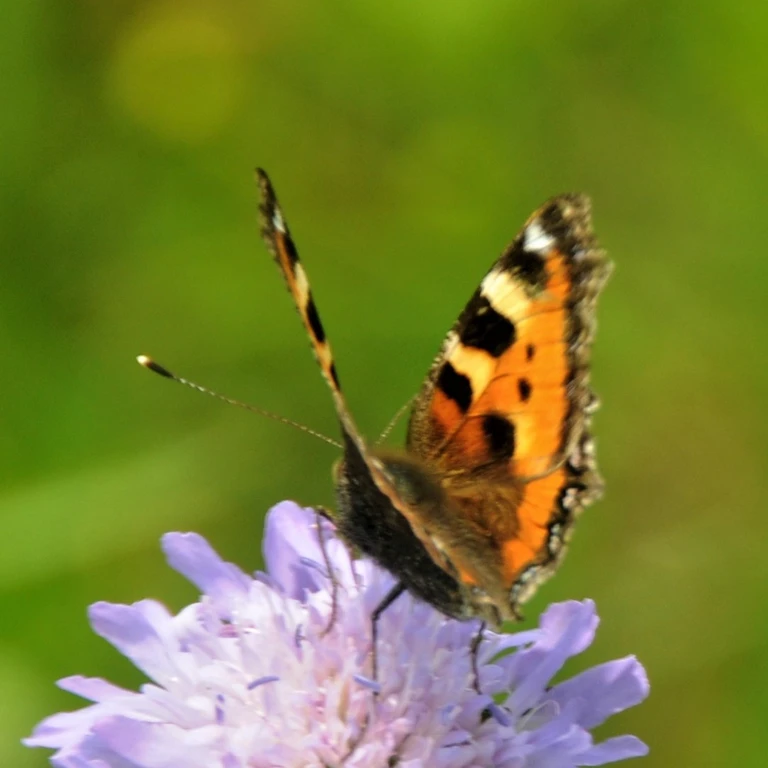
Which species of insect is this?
Aglais urticae
